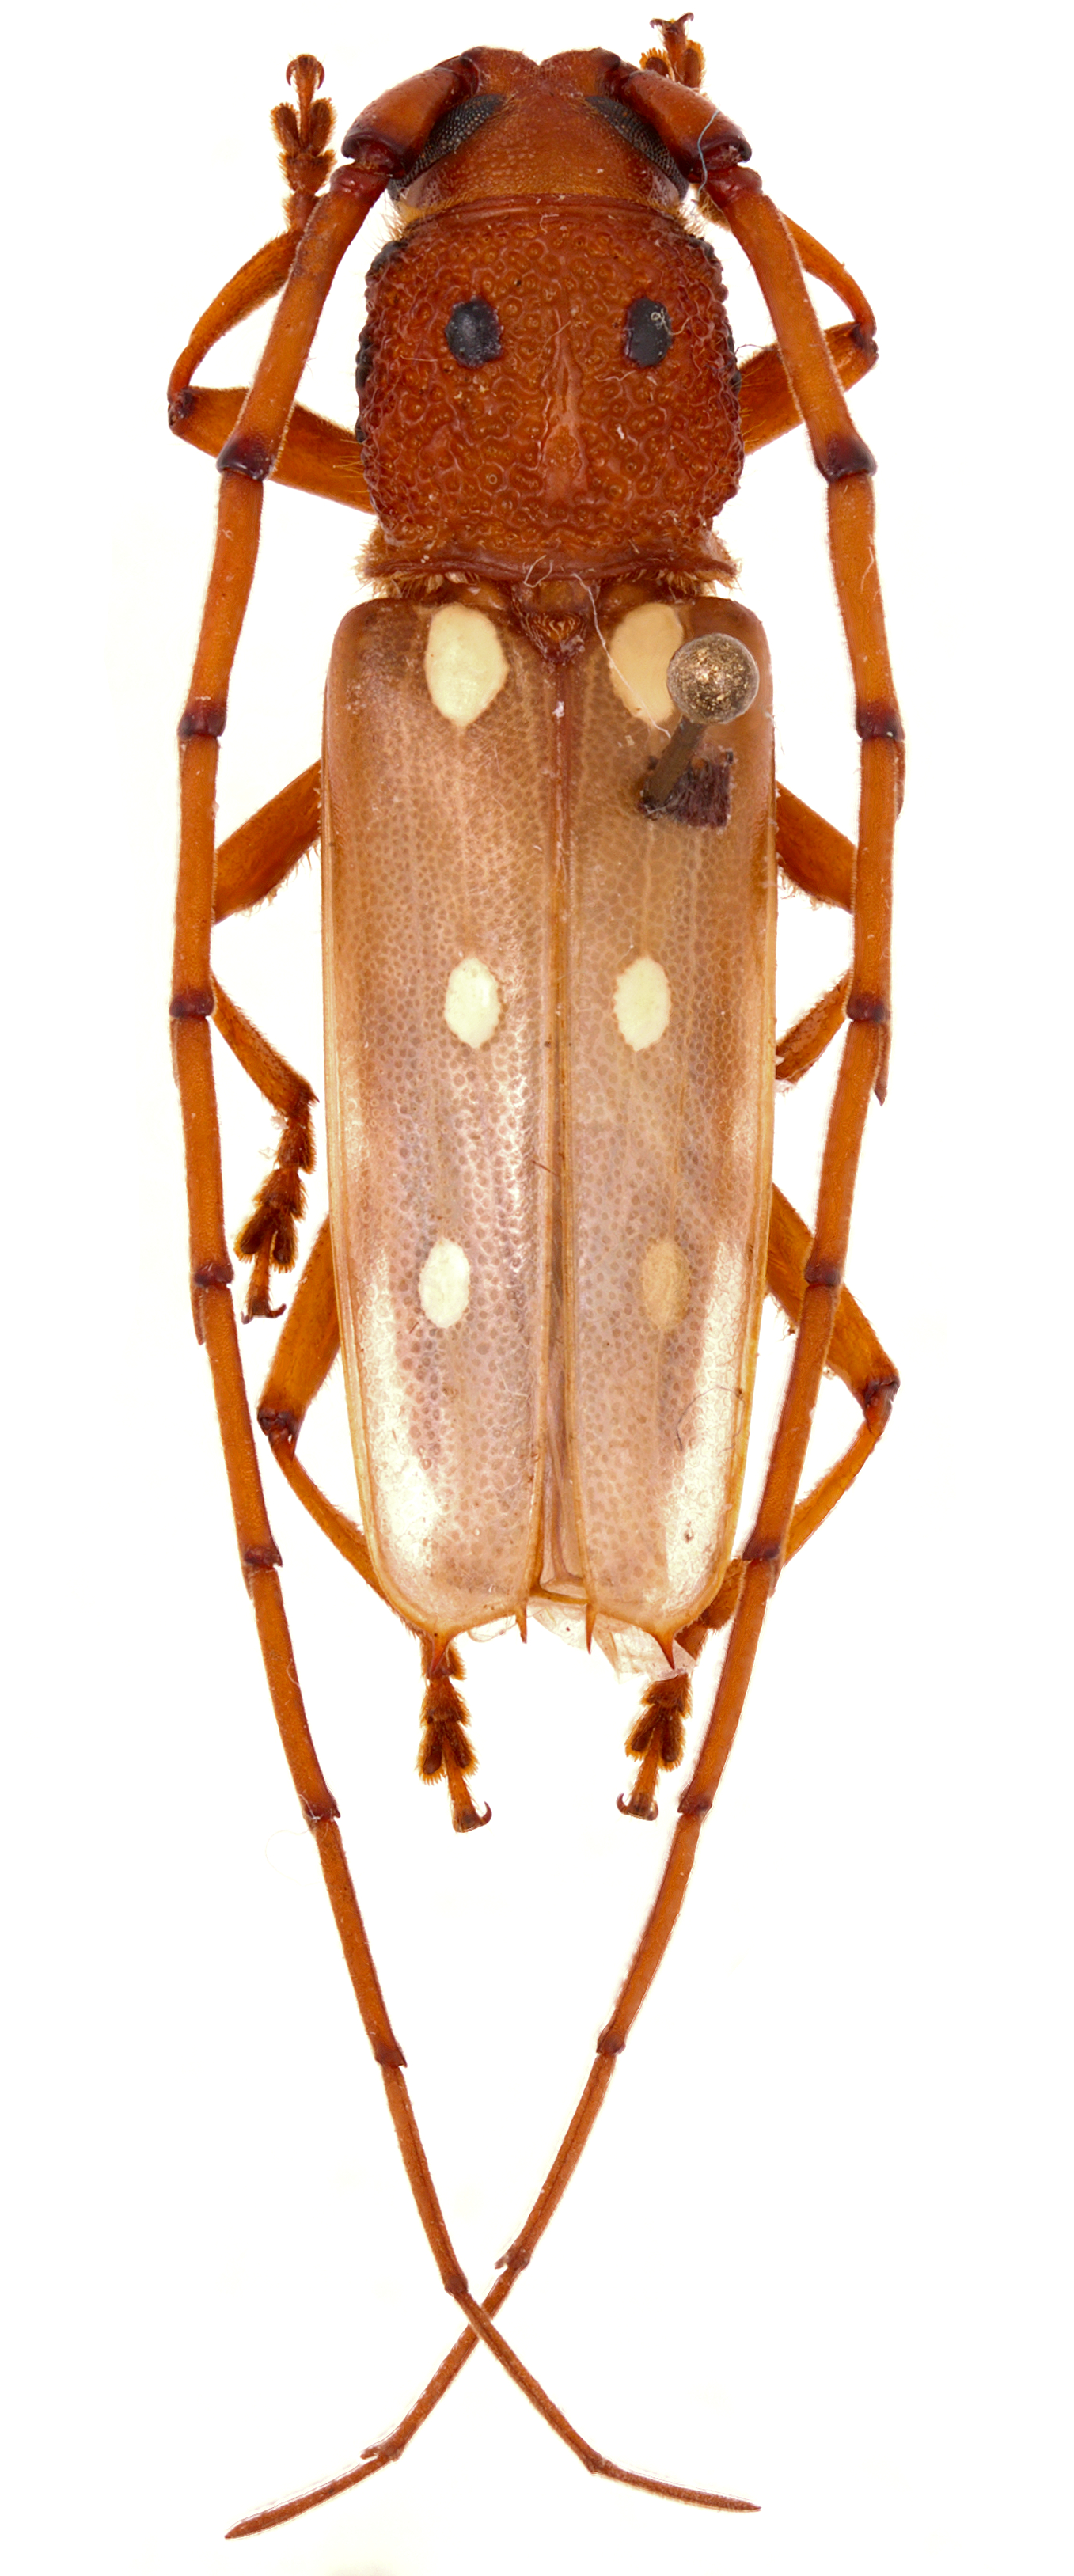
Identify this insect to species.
Coccoderus longispinicornis
